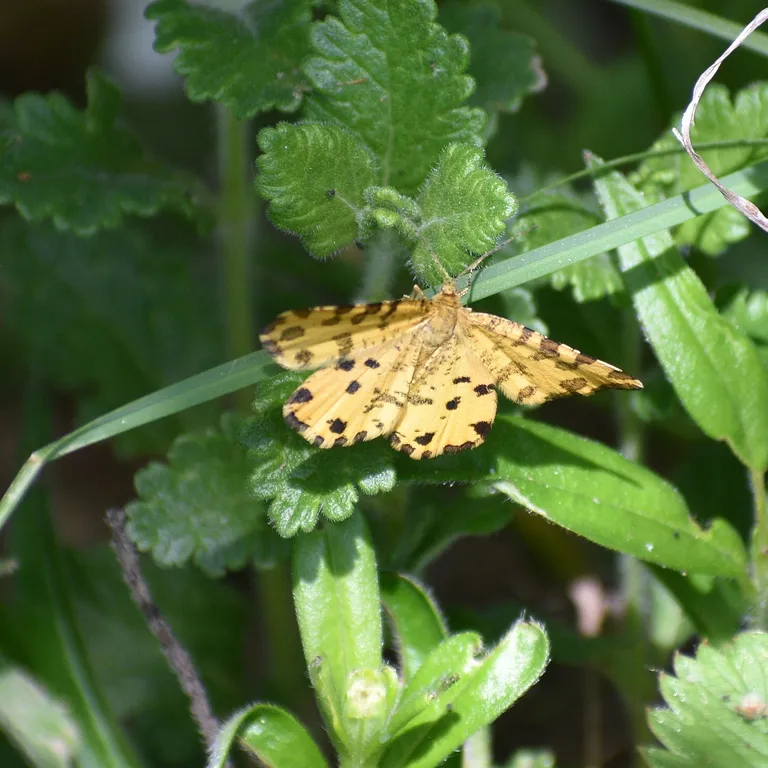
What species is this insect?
Pseudopanthera macularia
